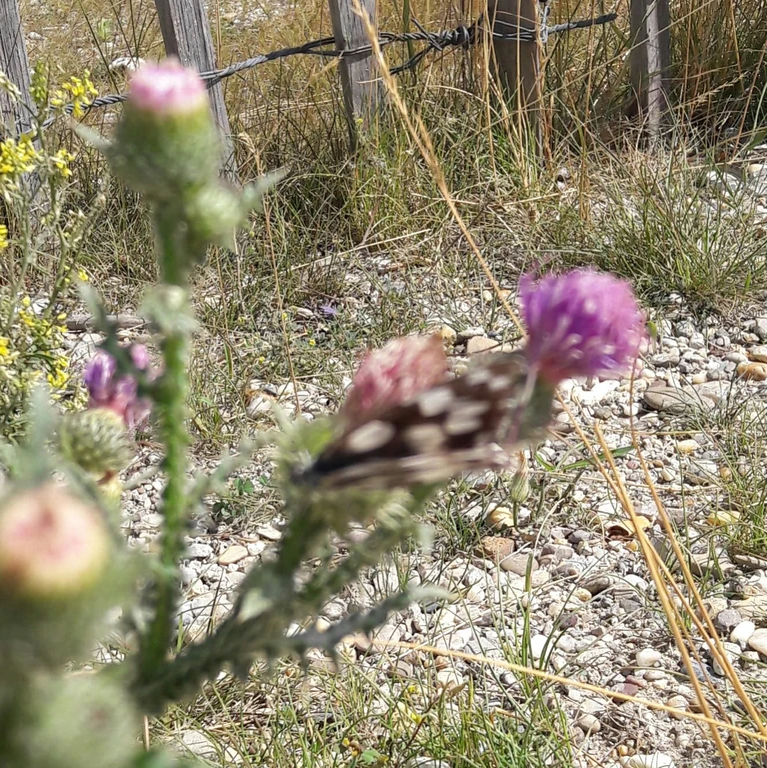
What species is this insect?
Melanargia galathea
